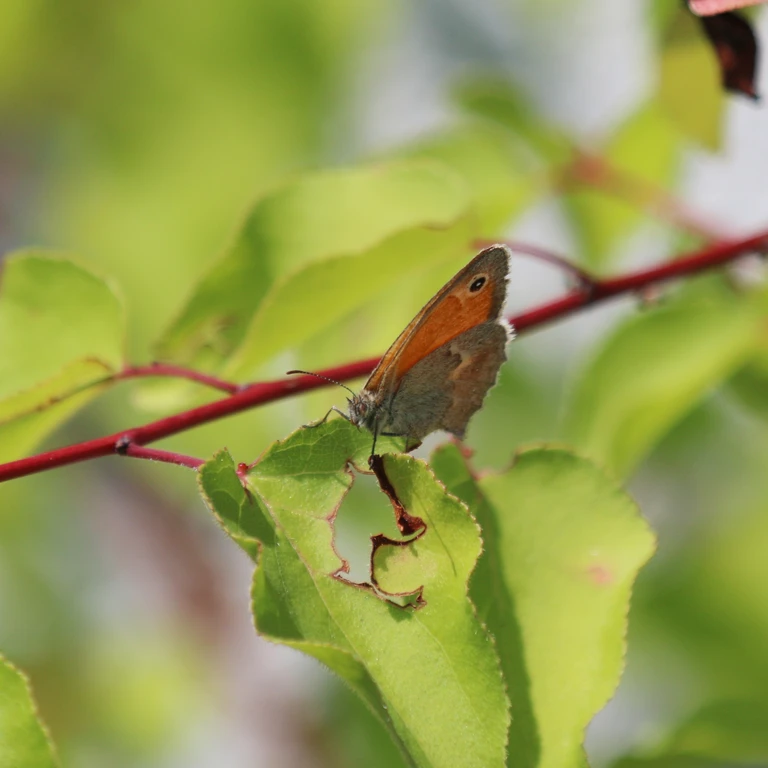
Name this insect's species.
Coenonympha pamphilus
